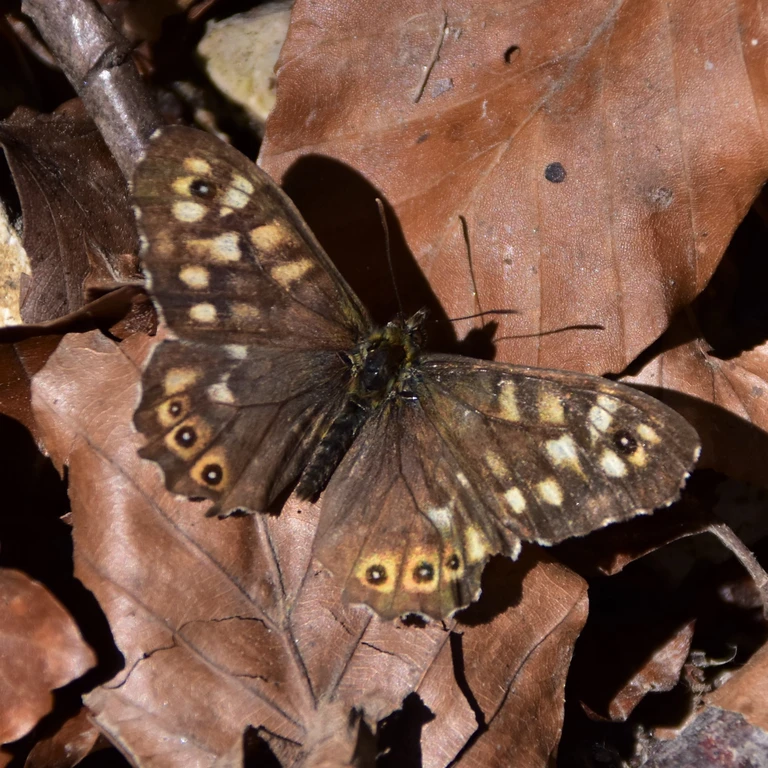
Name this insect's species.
Pararge aegeria
